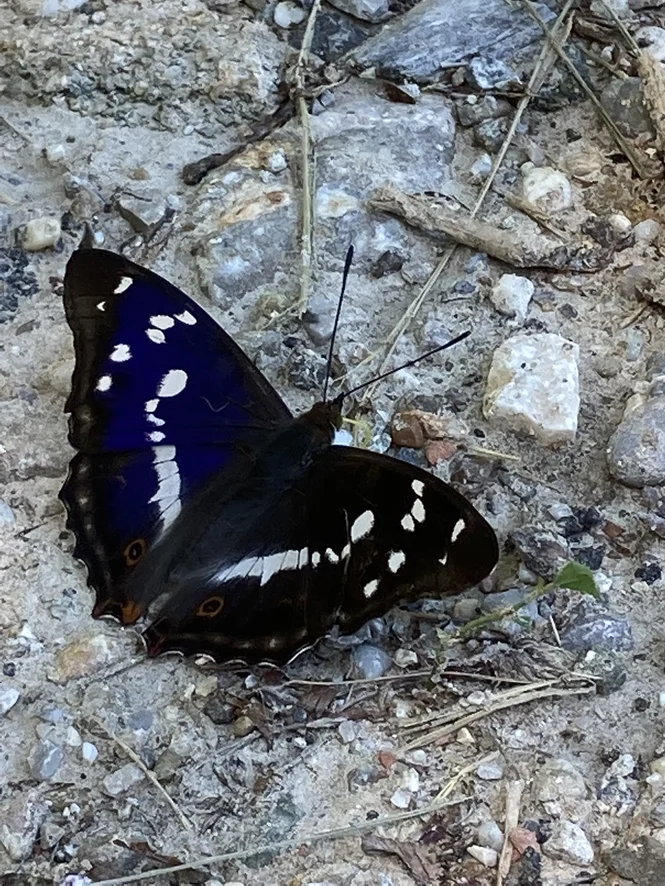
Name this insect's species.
Apatura iris
